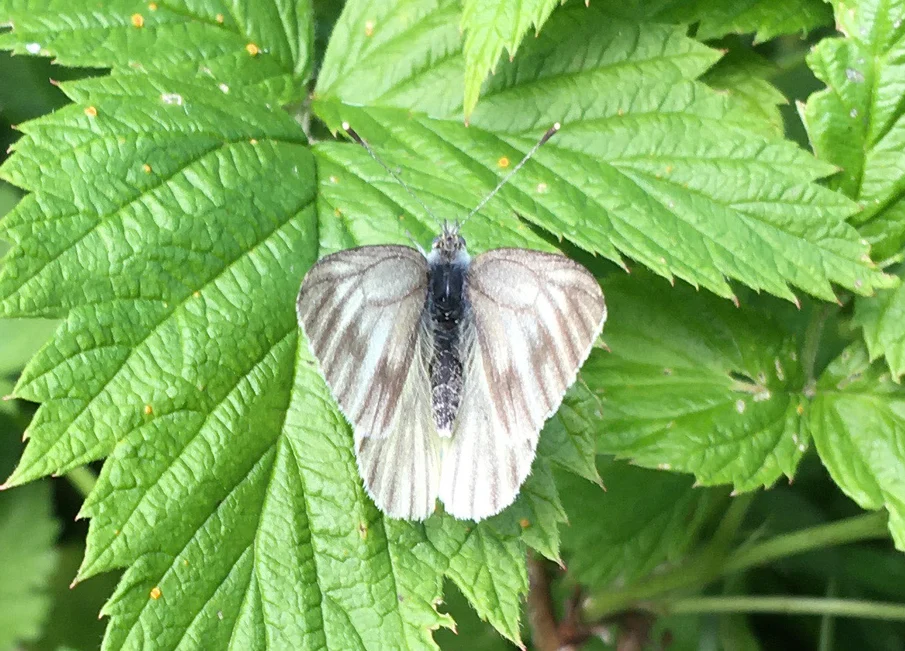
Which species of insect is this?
Pieris bryoniae
